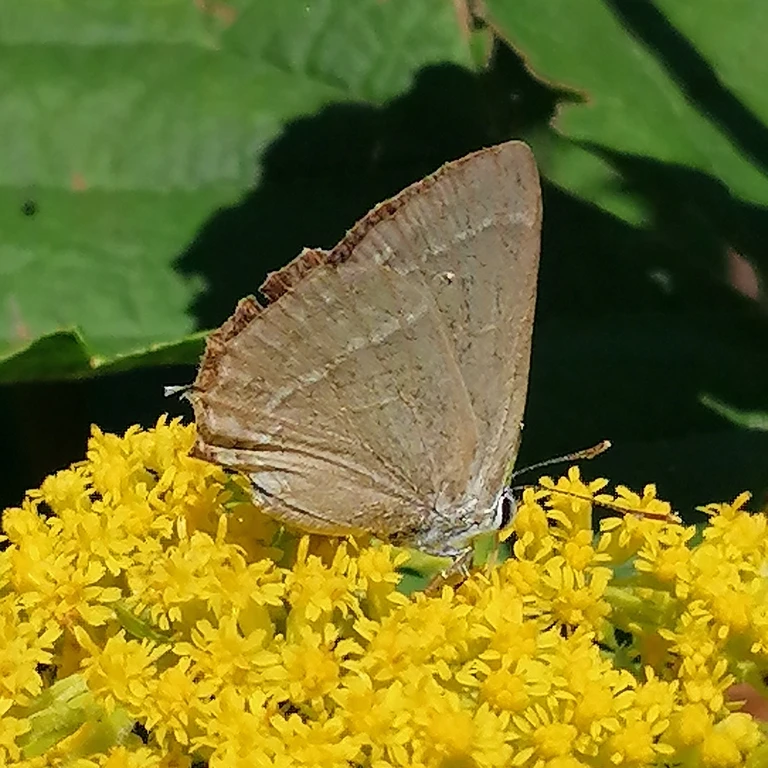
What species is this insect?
Favonius quercus (also Quercusia quercus)
